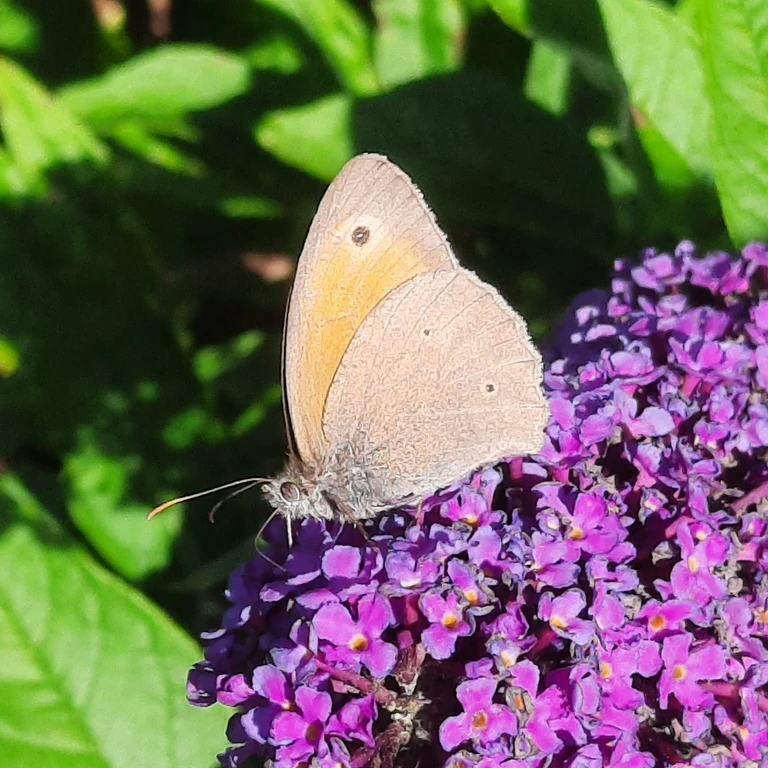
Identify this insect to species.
Maniola jurtina
